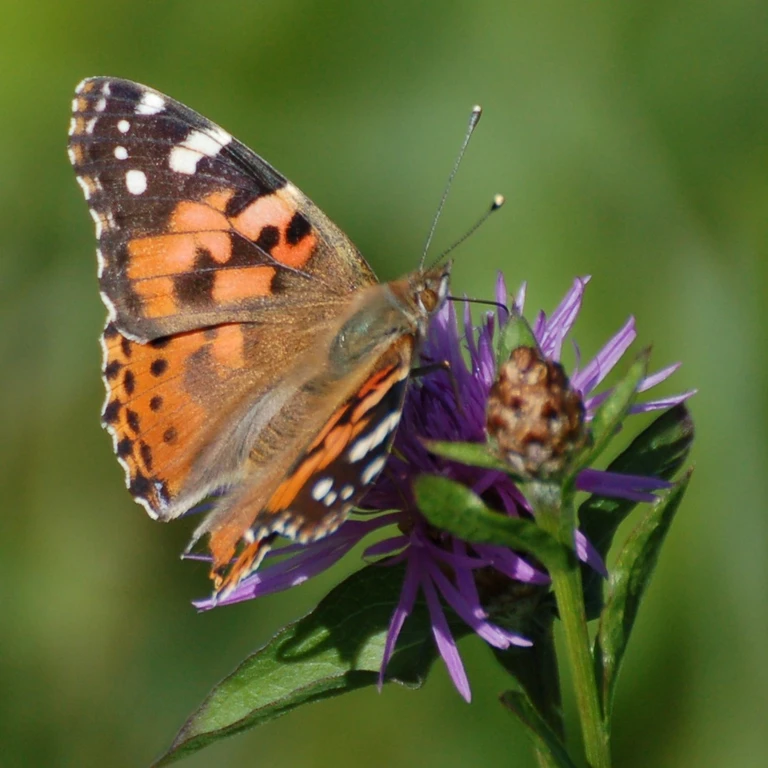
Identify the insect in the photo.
Vanessa cardui
